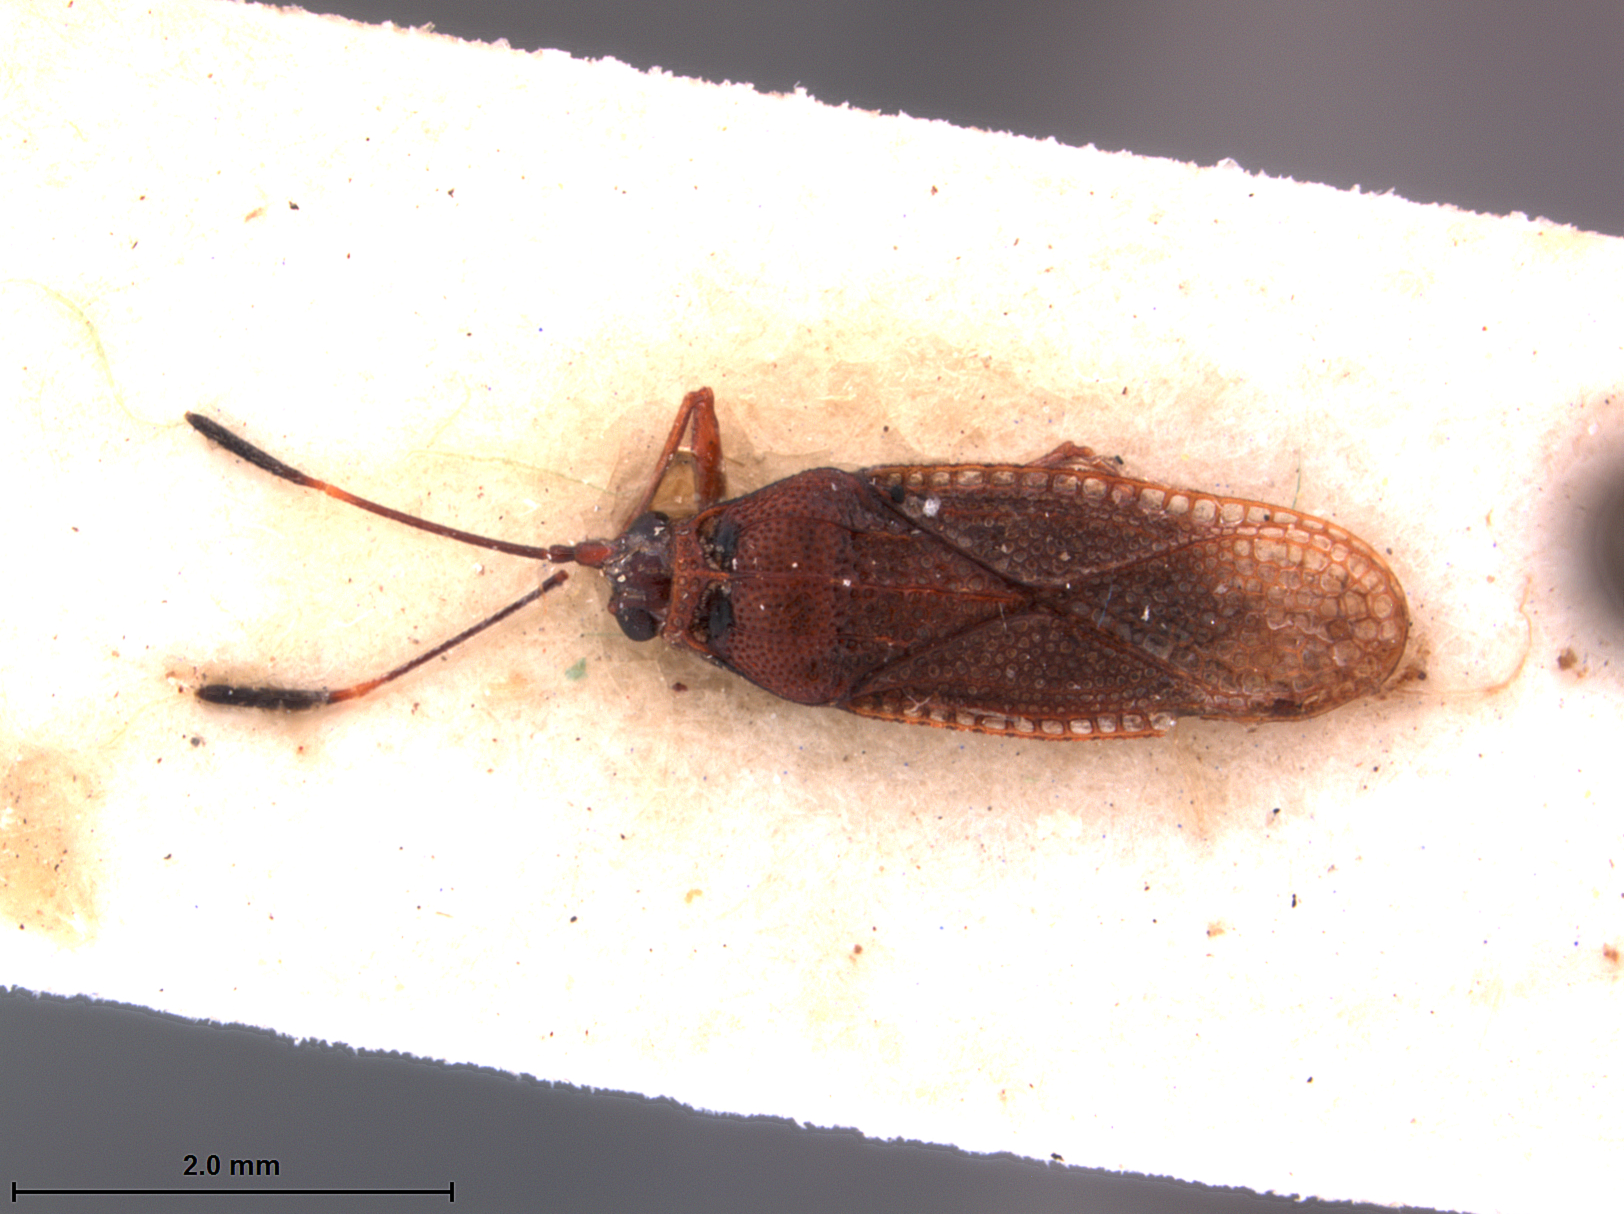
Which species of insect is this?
Perissonemia onerosa
